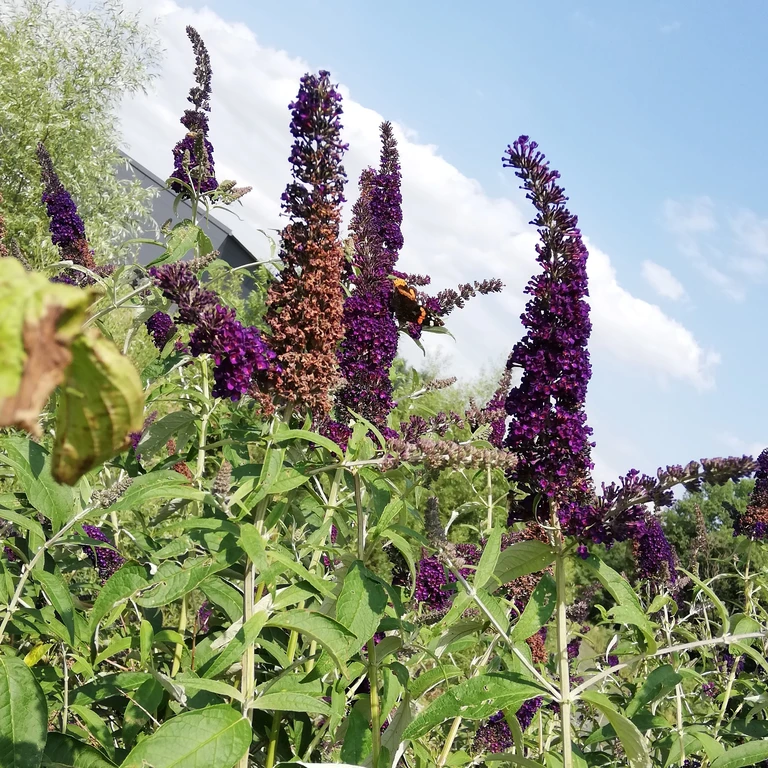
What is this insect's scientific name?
Vanessa atalanta
